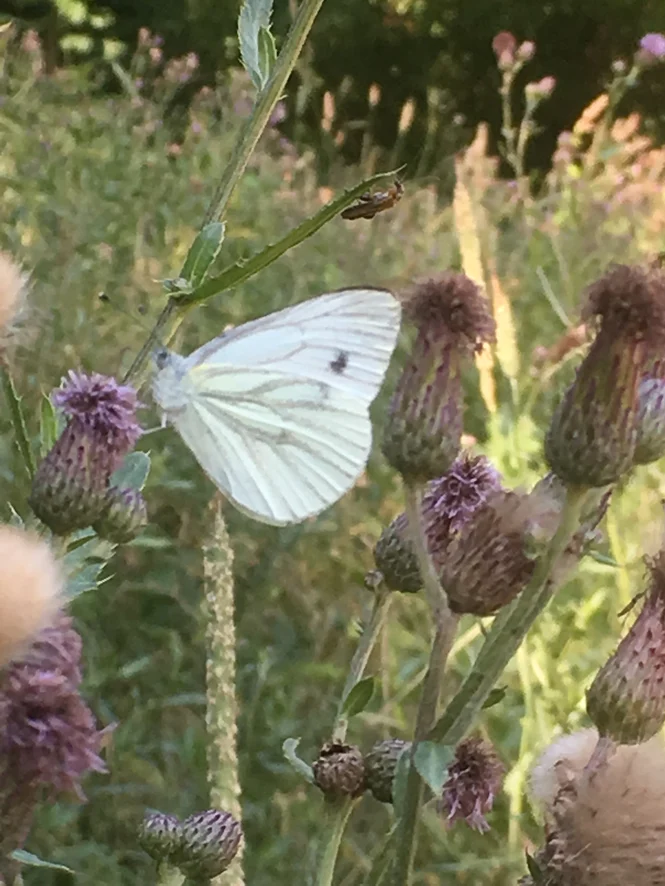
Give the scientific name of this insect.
Pieris napi
